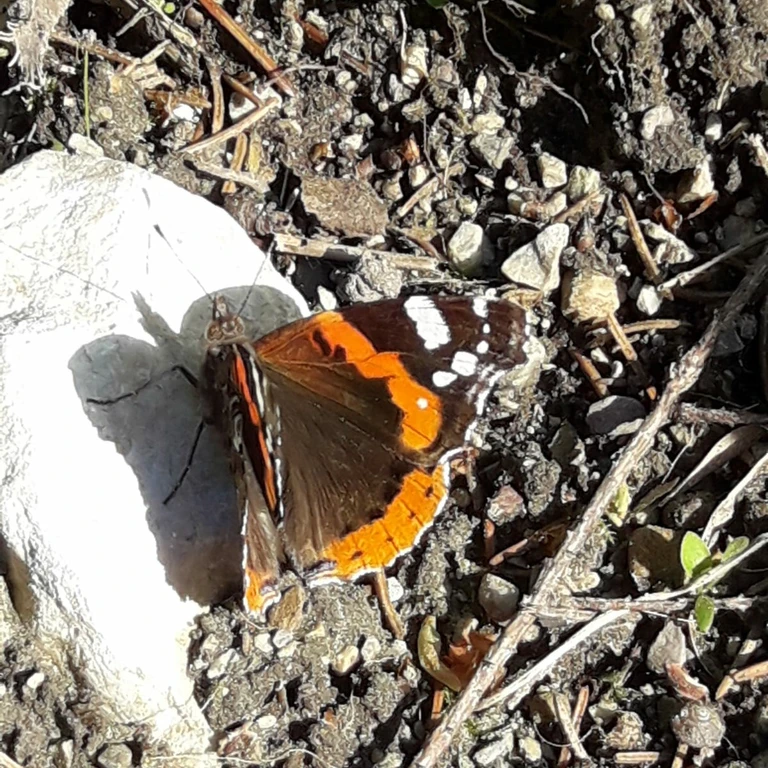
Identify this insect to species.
Vanessa atalanta
